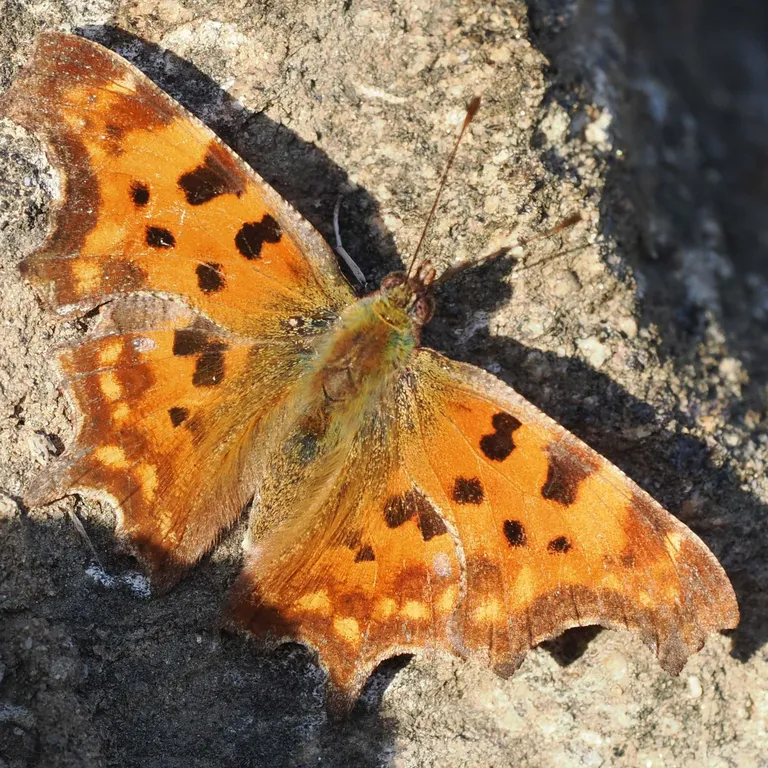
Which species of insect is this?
Polygonia c-album
